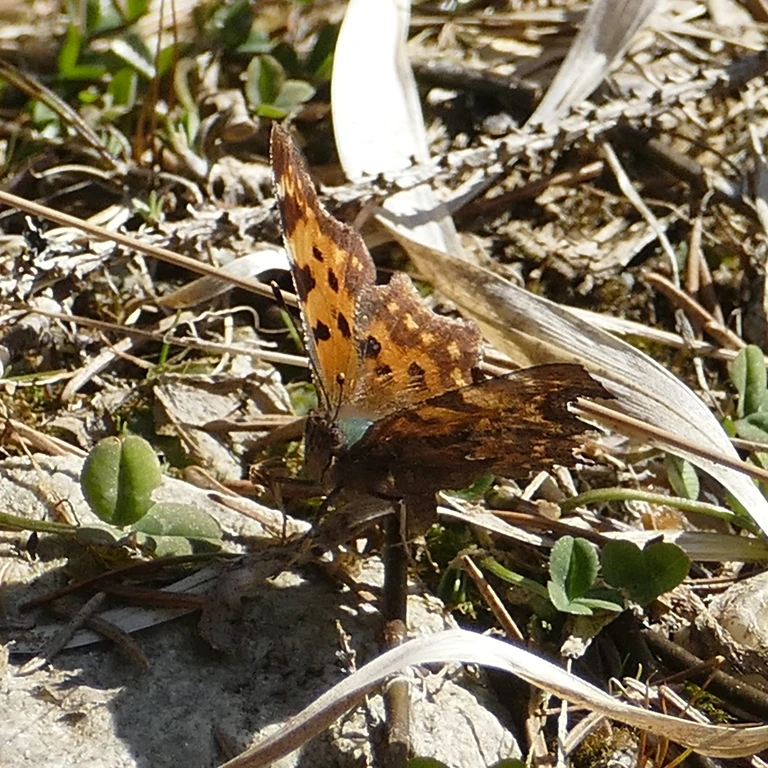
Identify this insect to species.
Polygonia c-album
